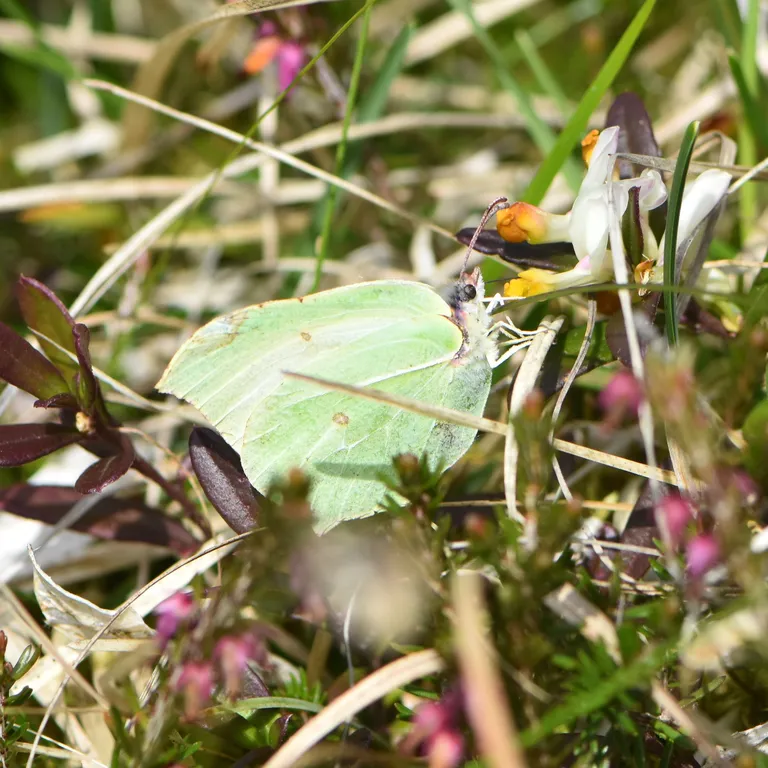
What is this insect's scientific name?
Gonepteryx rhamni
